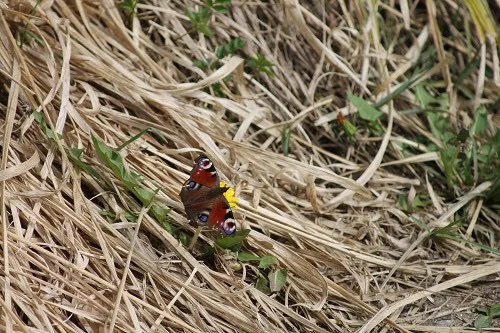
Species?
Aglais io
